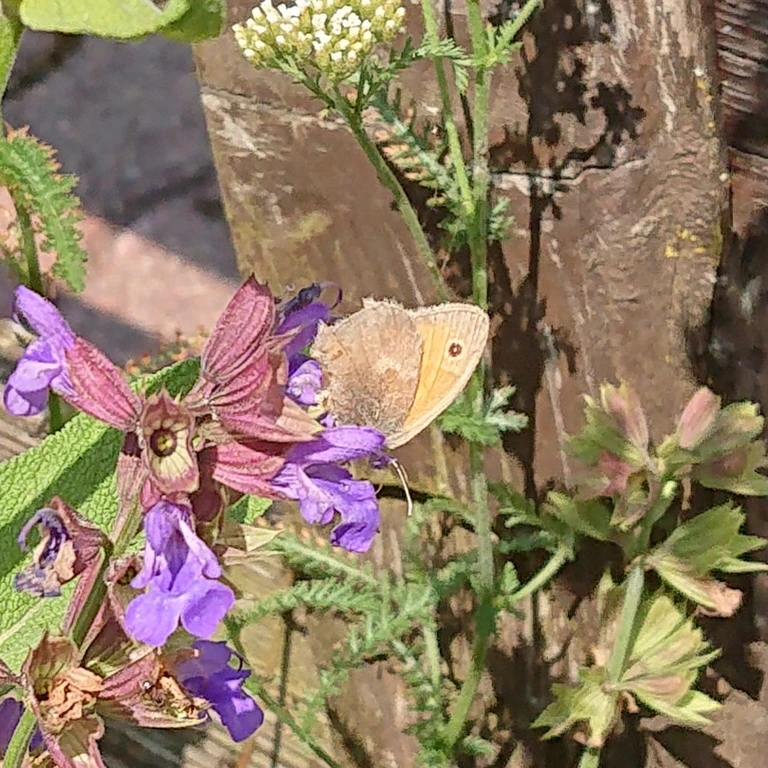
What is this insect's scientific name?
Coenonympha pamphilus
